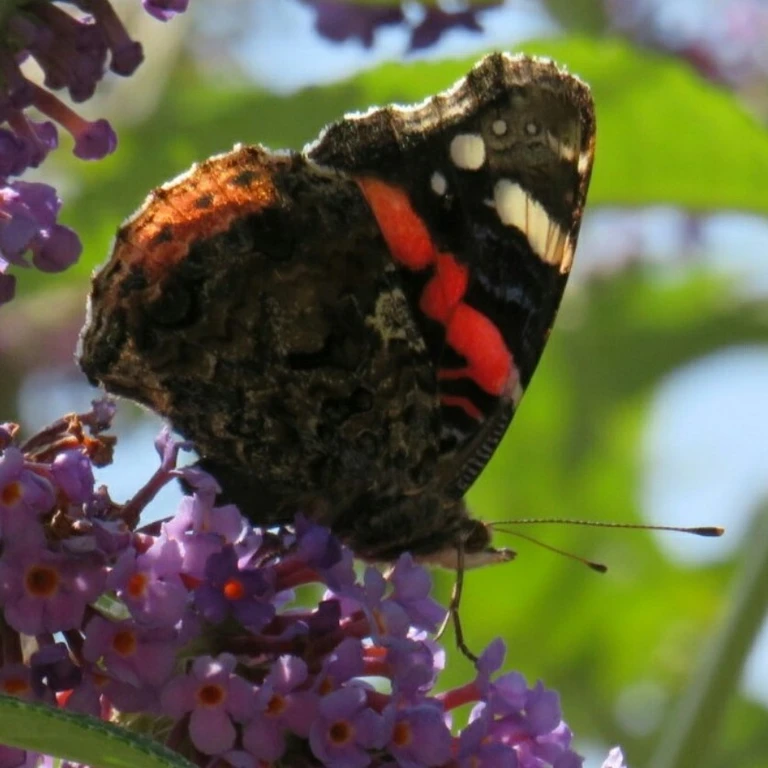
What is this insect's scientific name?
Vanessa atalanta
